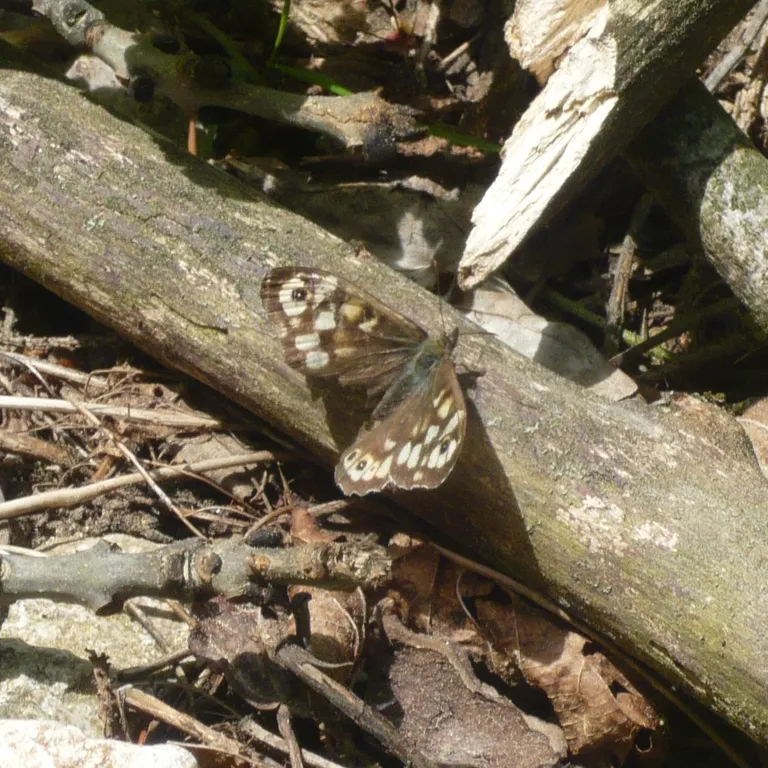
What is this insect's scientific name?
Pararge aegeria
